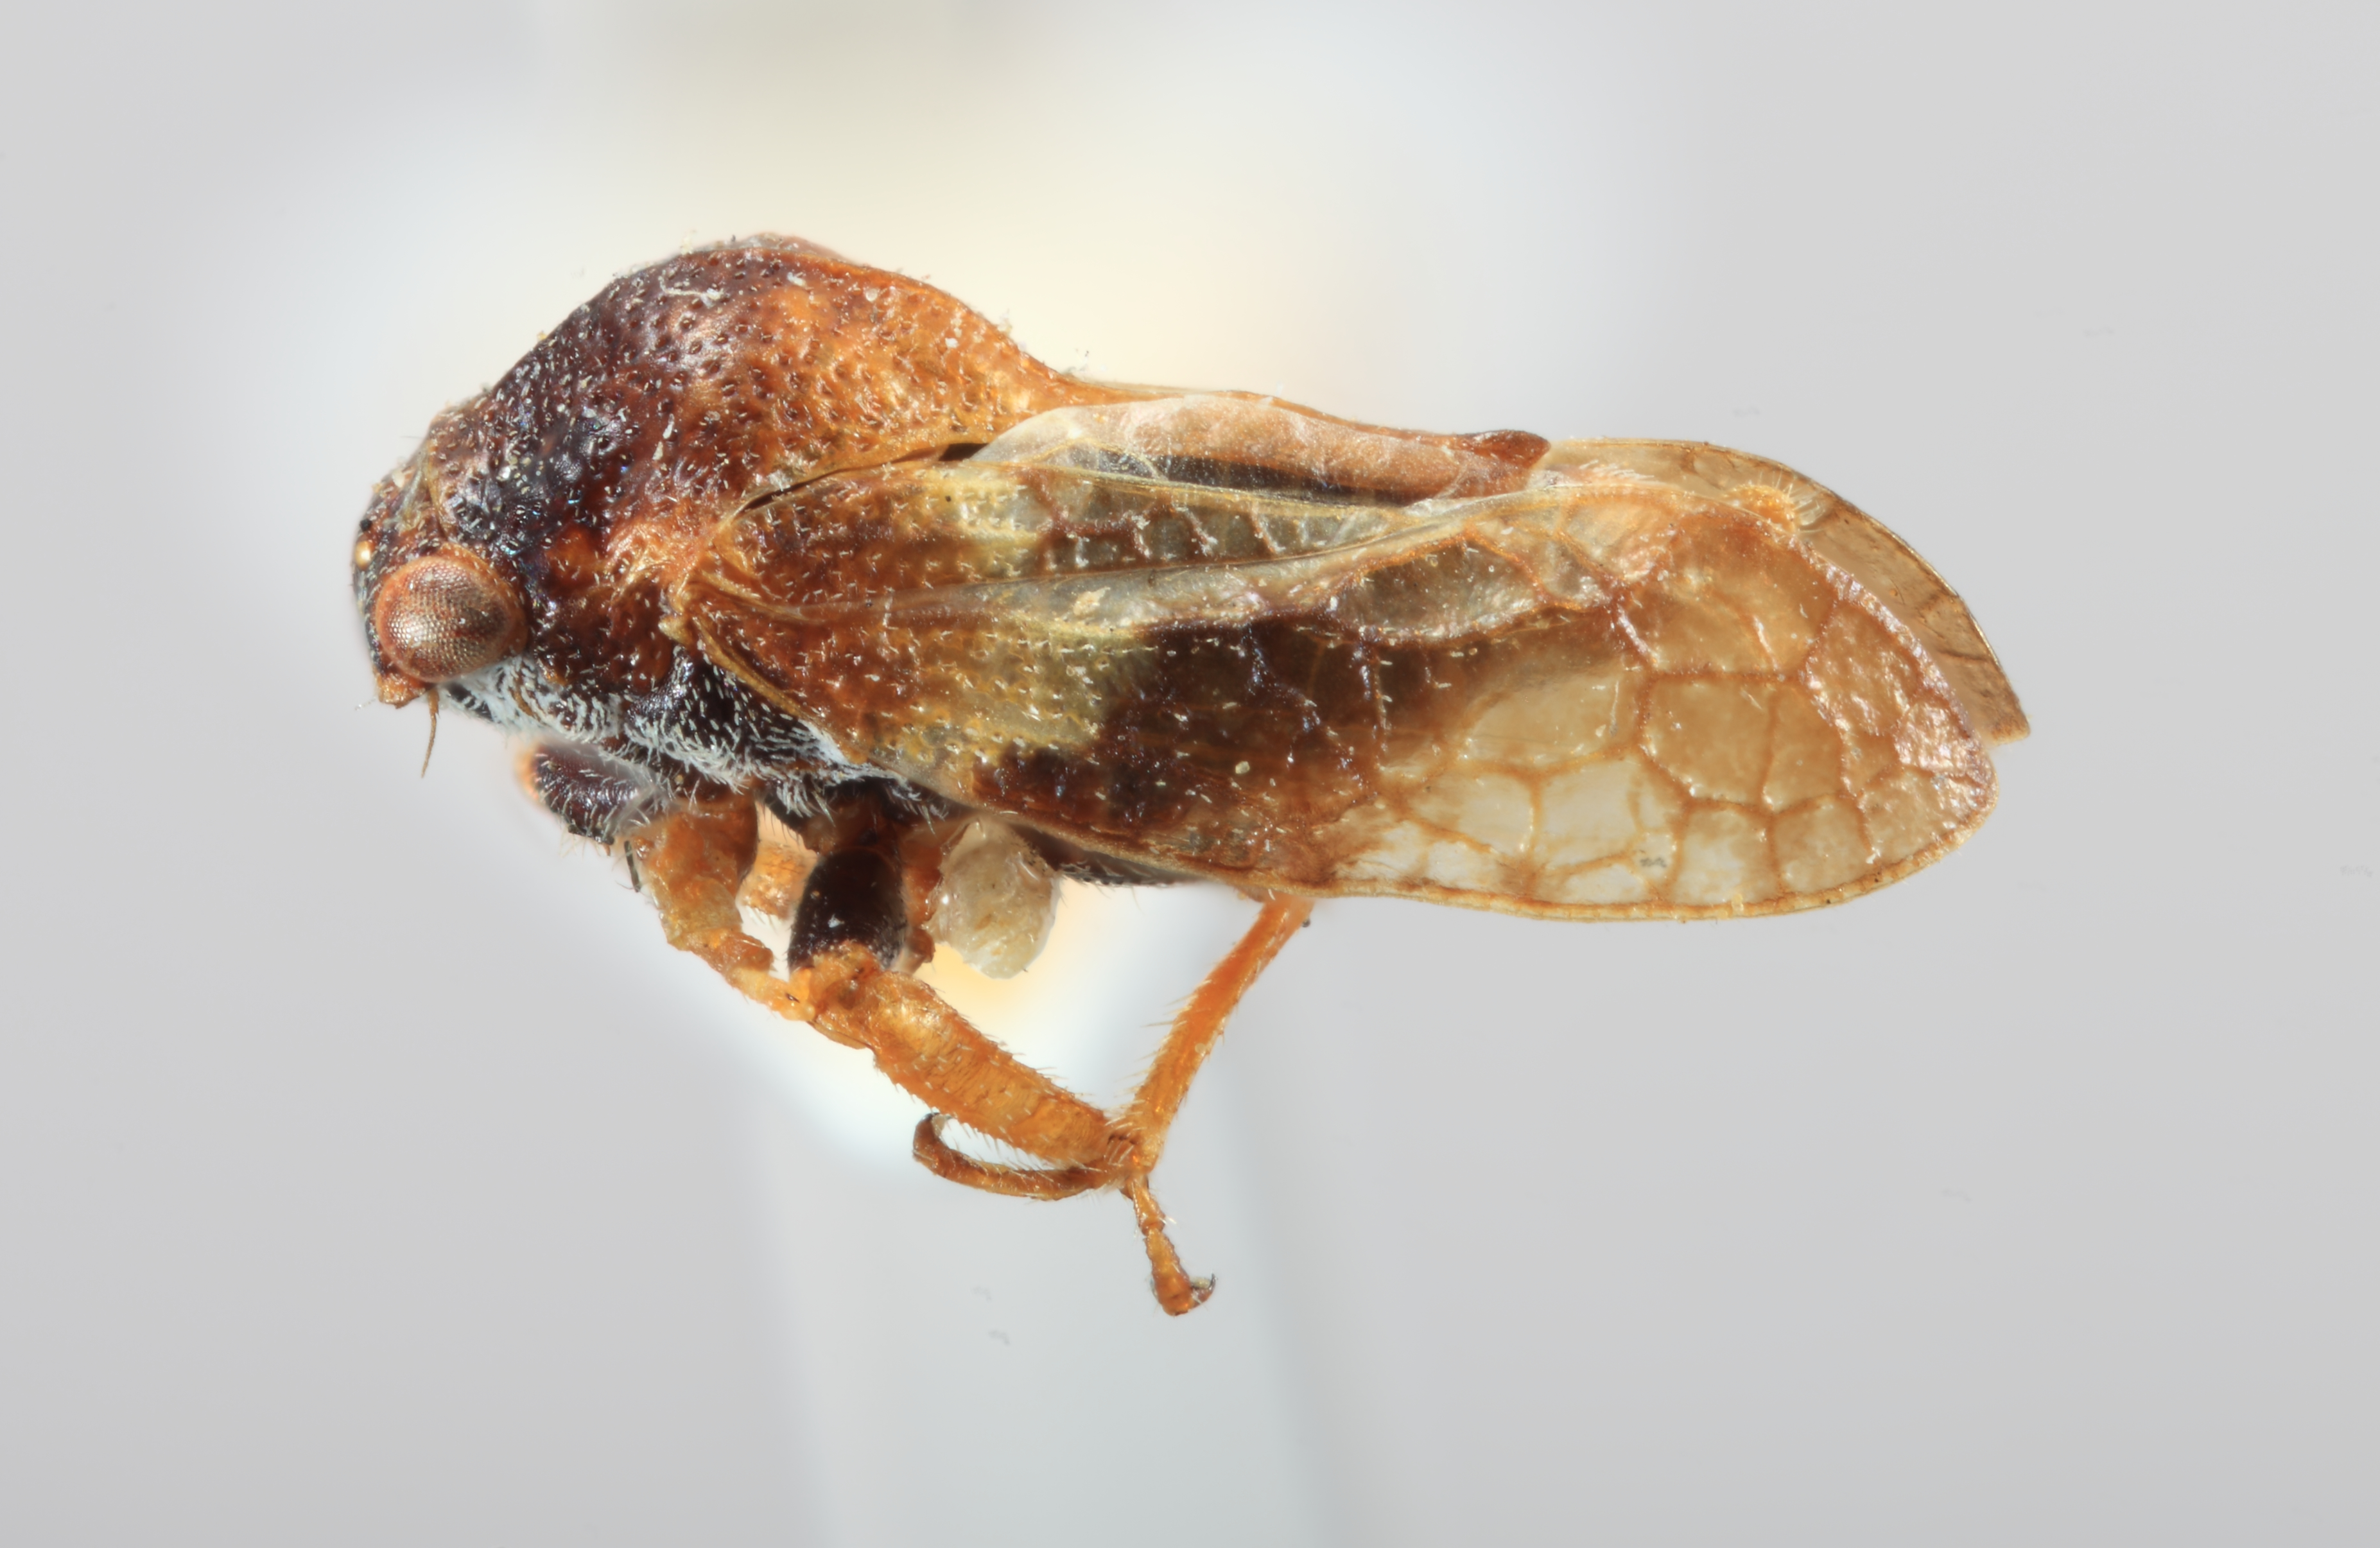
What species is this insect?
Centrodontus atlas
